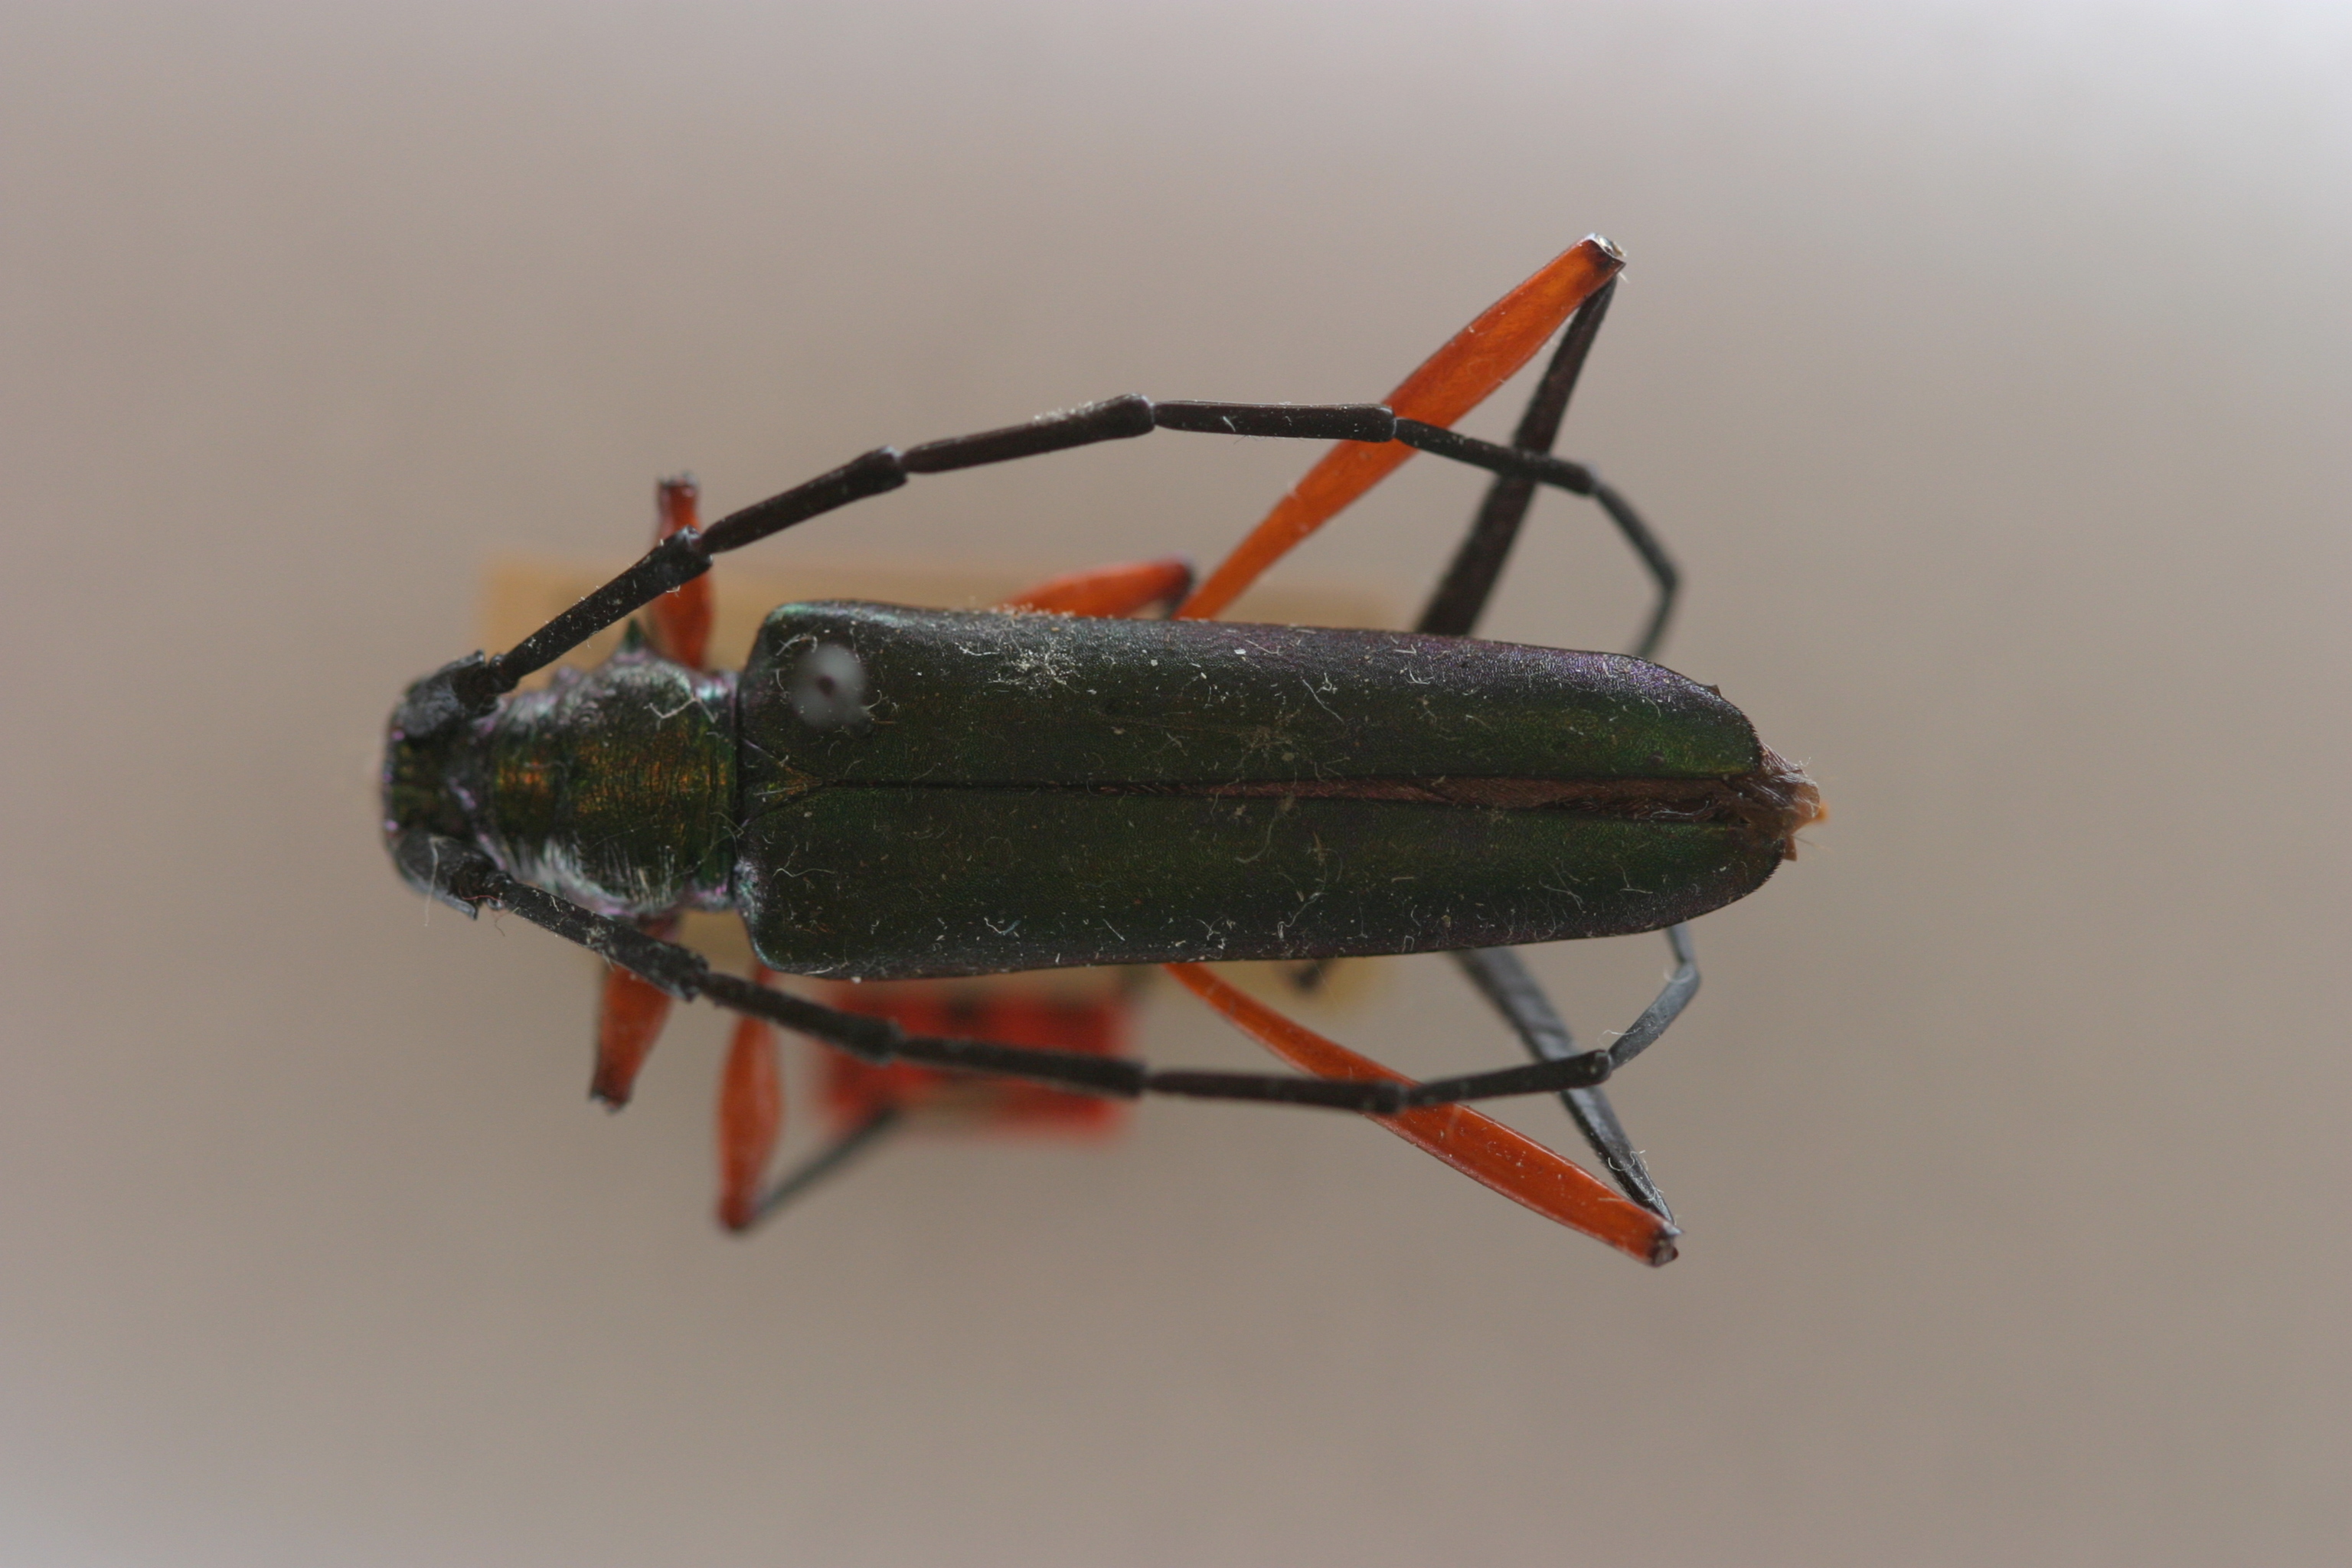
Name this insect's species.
Callichroma domingoensis (also Plinthocoelium domingoensis)
